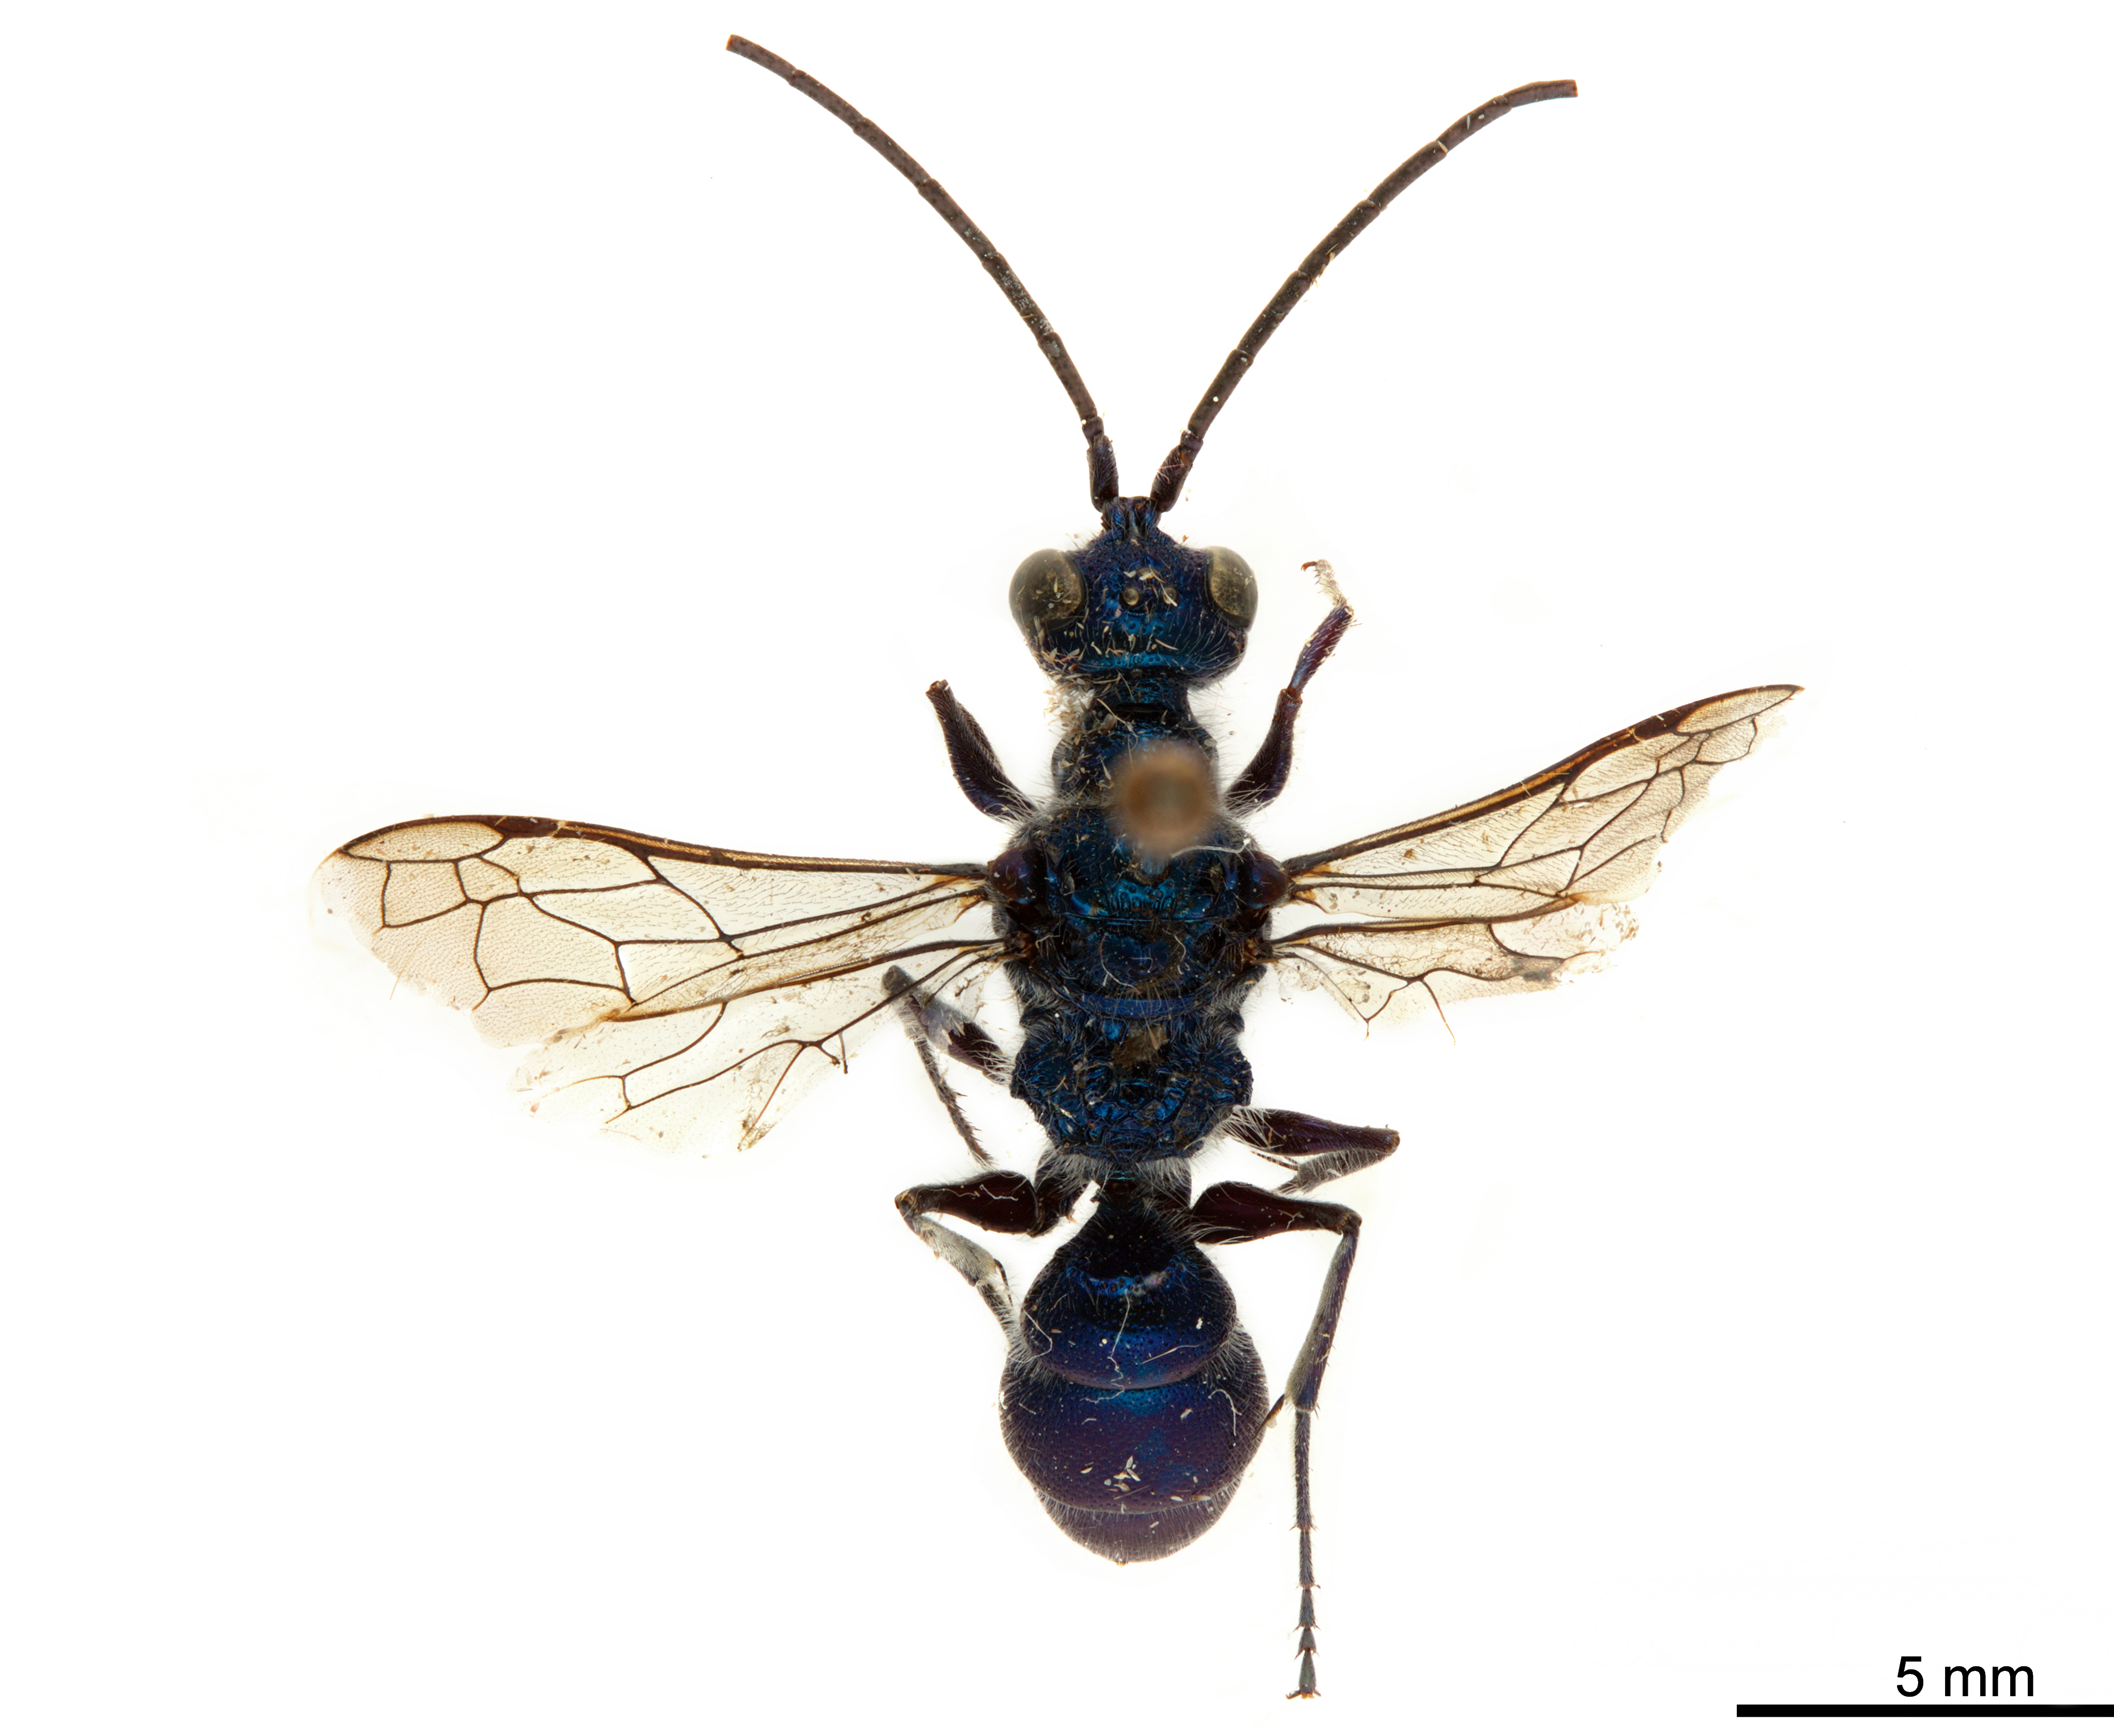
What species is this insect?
Trirogma caerulea
